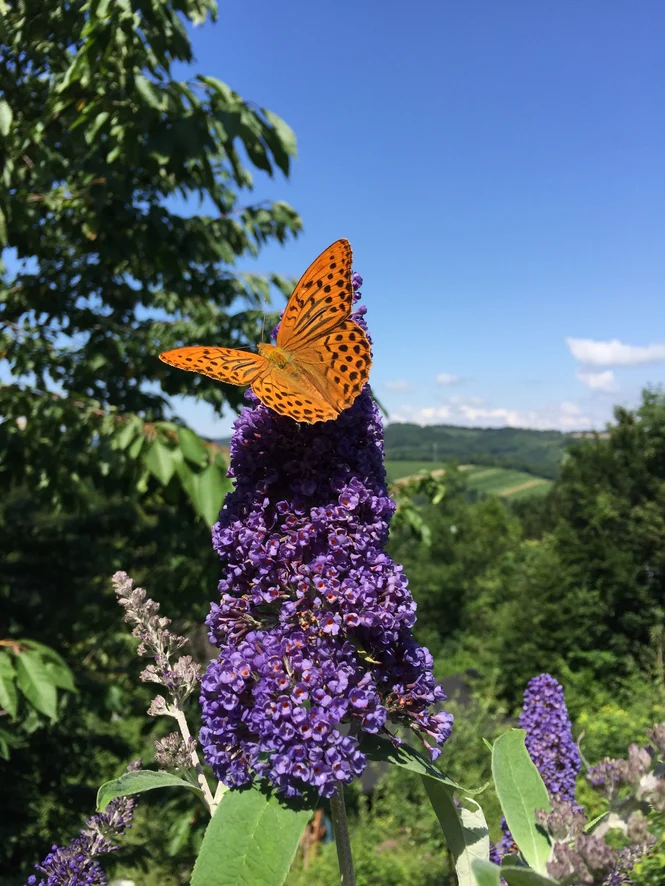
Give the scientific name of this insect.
Argynnis paphia
